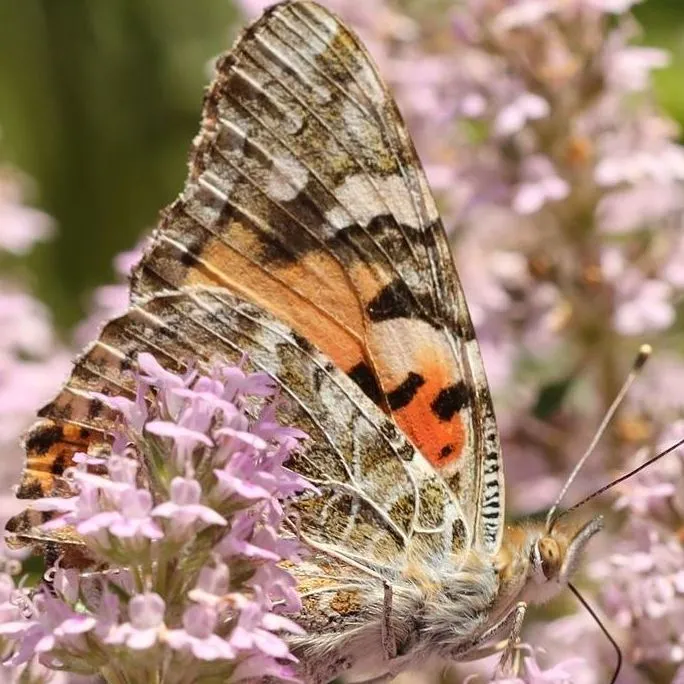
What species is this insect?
Vanessa cardui
